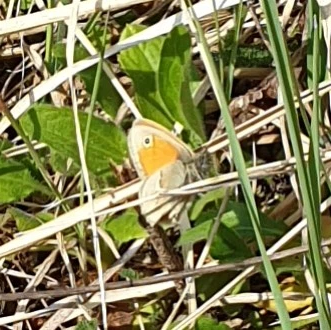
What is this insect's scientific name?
Coenonympha pamphilus
